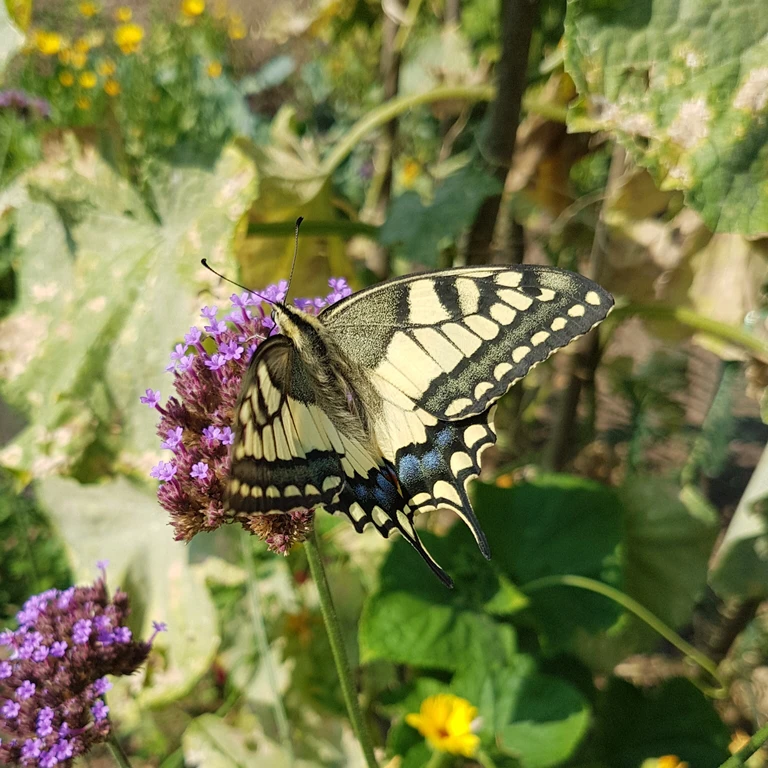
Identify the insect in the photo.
Papilio machaon
